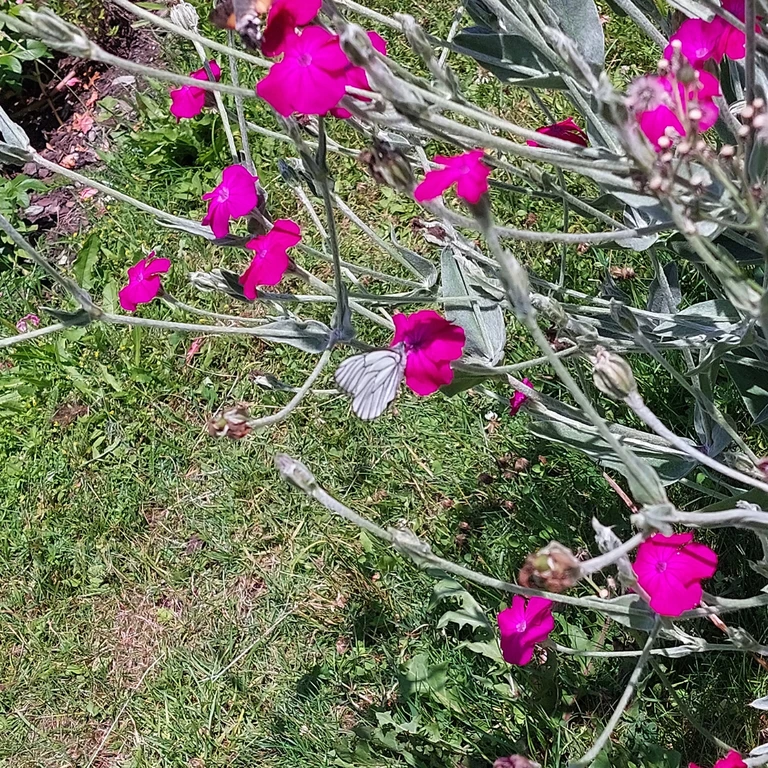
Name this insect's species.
Aporia crataegi
